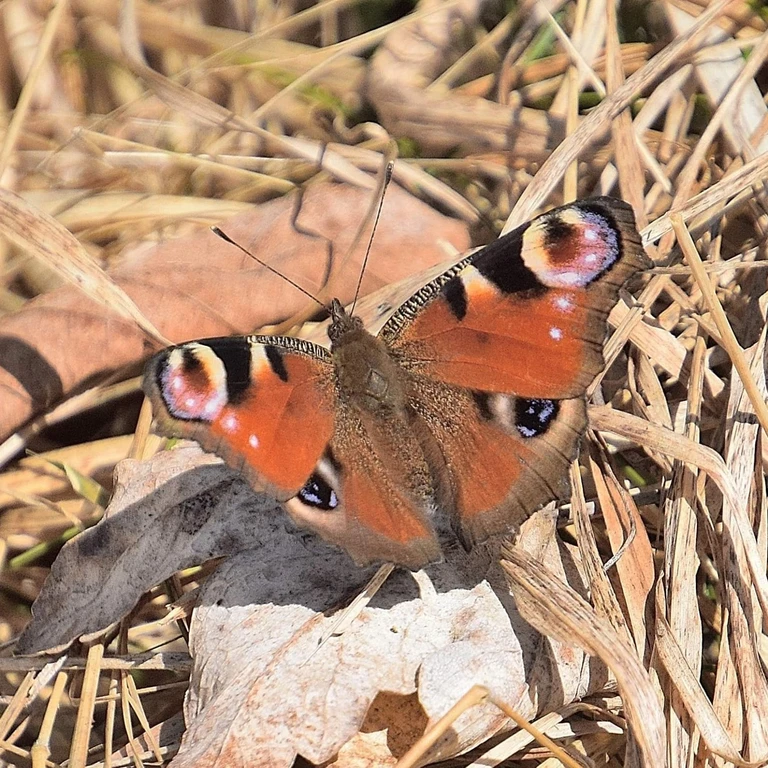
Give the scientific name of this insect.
Aglais io
